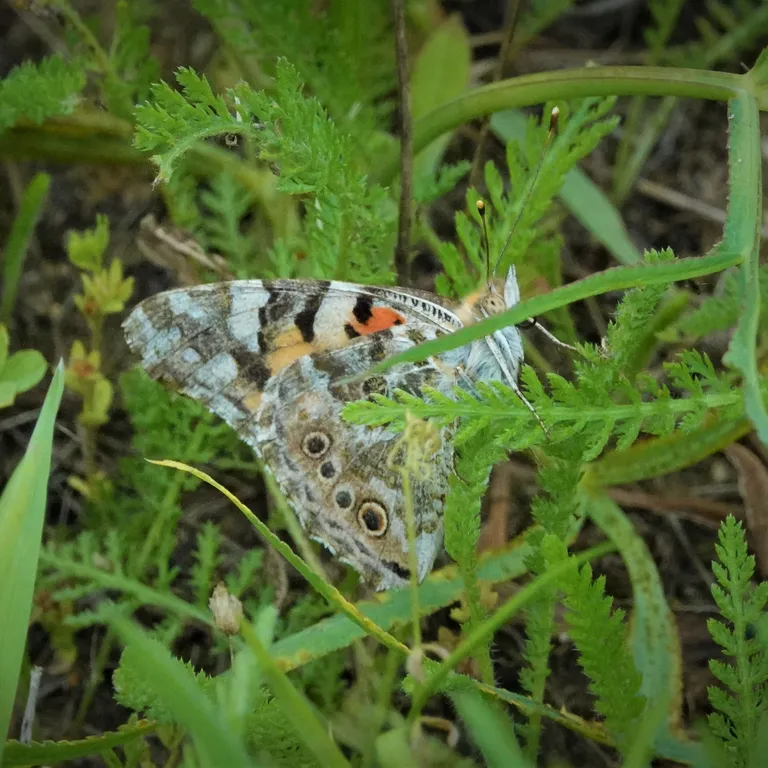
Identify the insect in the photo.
Vanessa cardui
